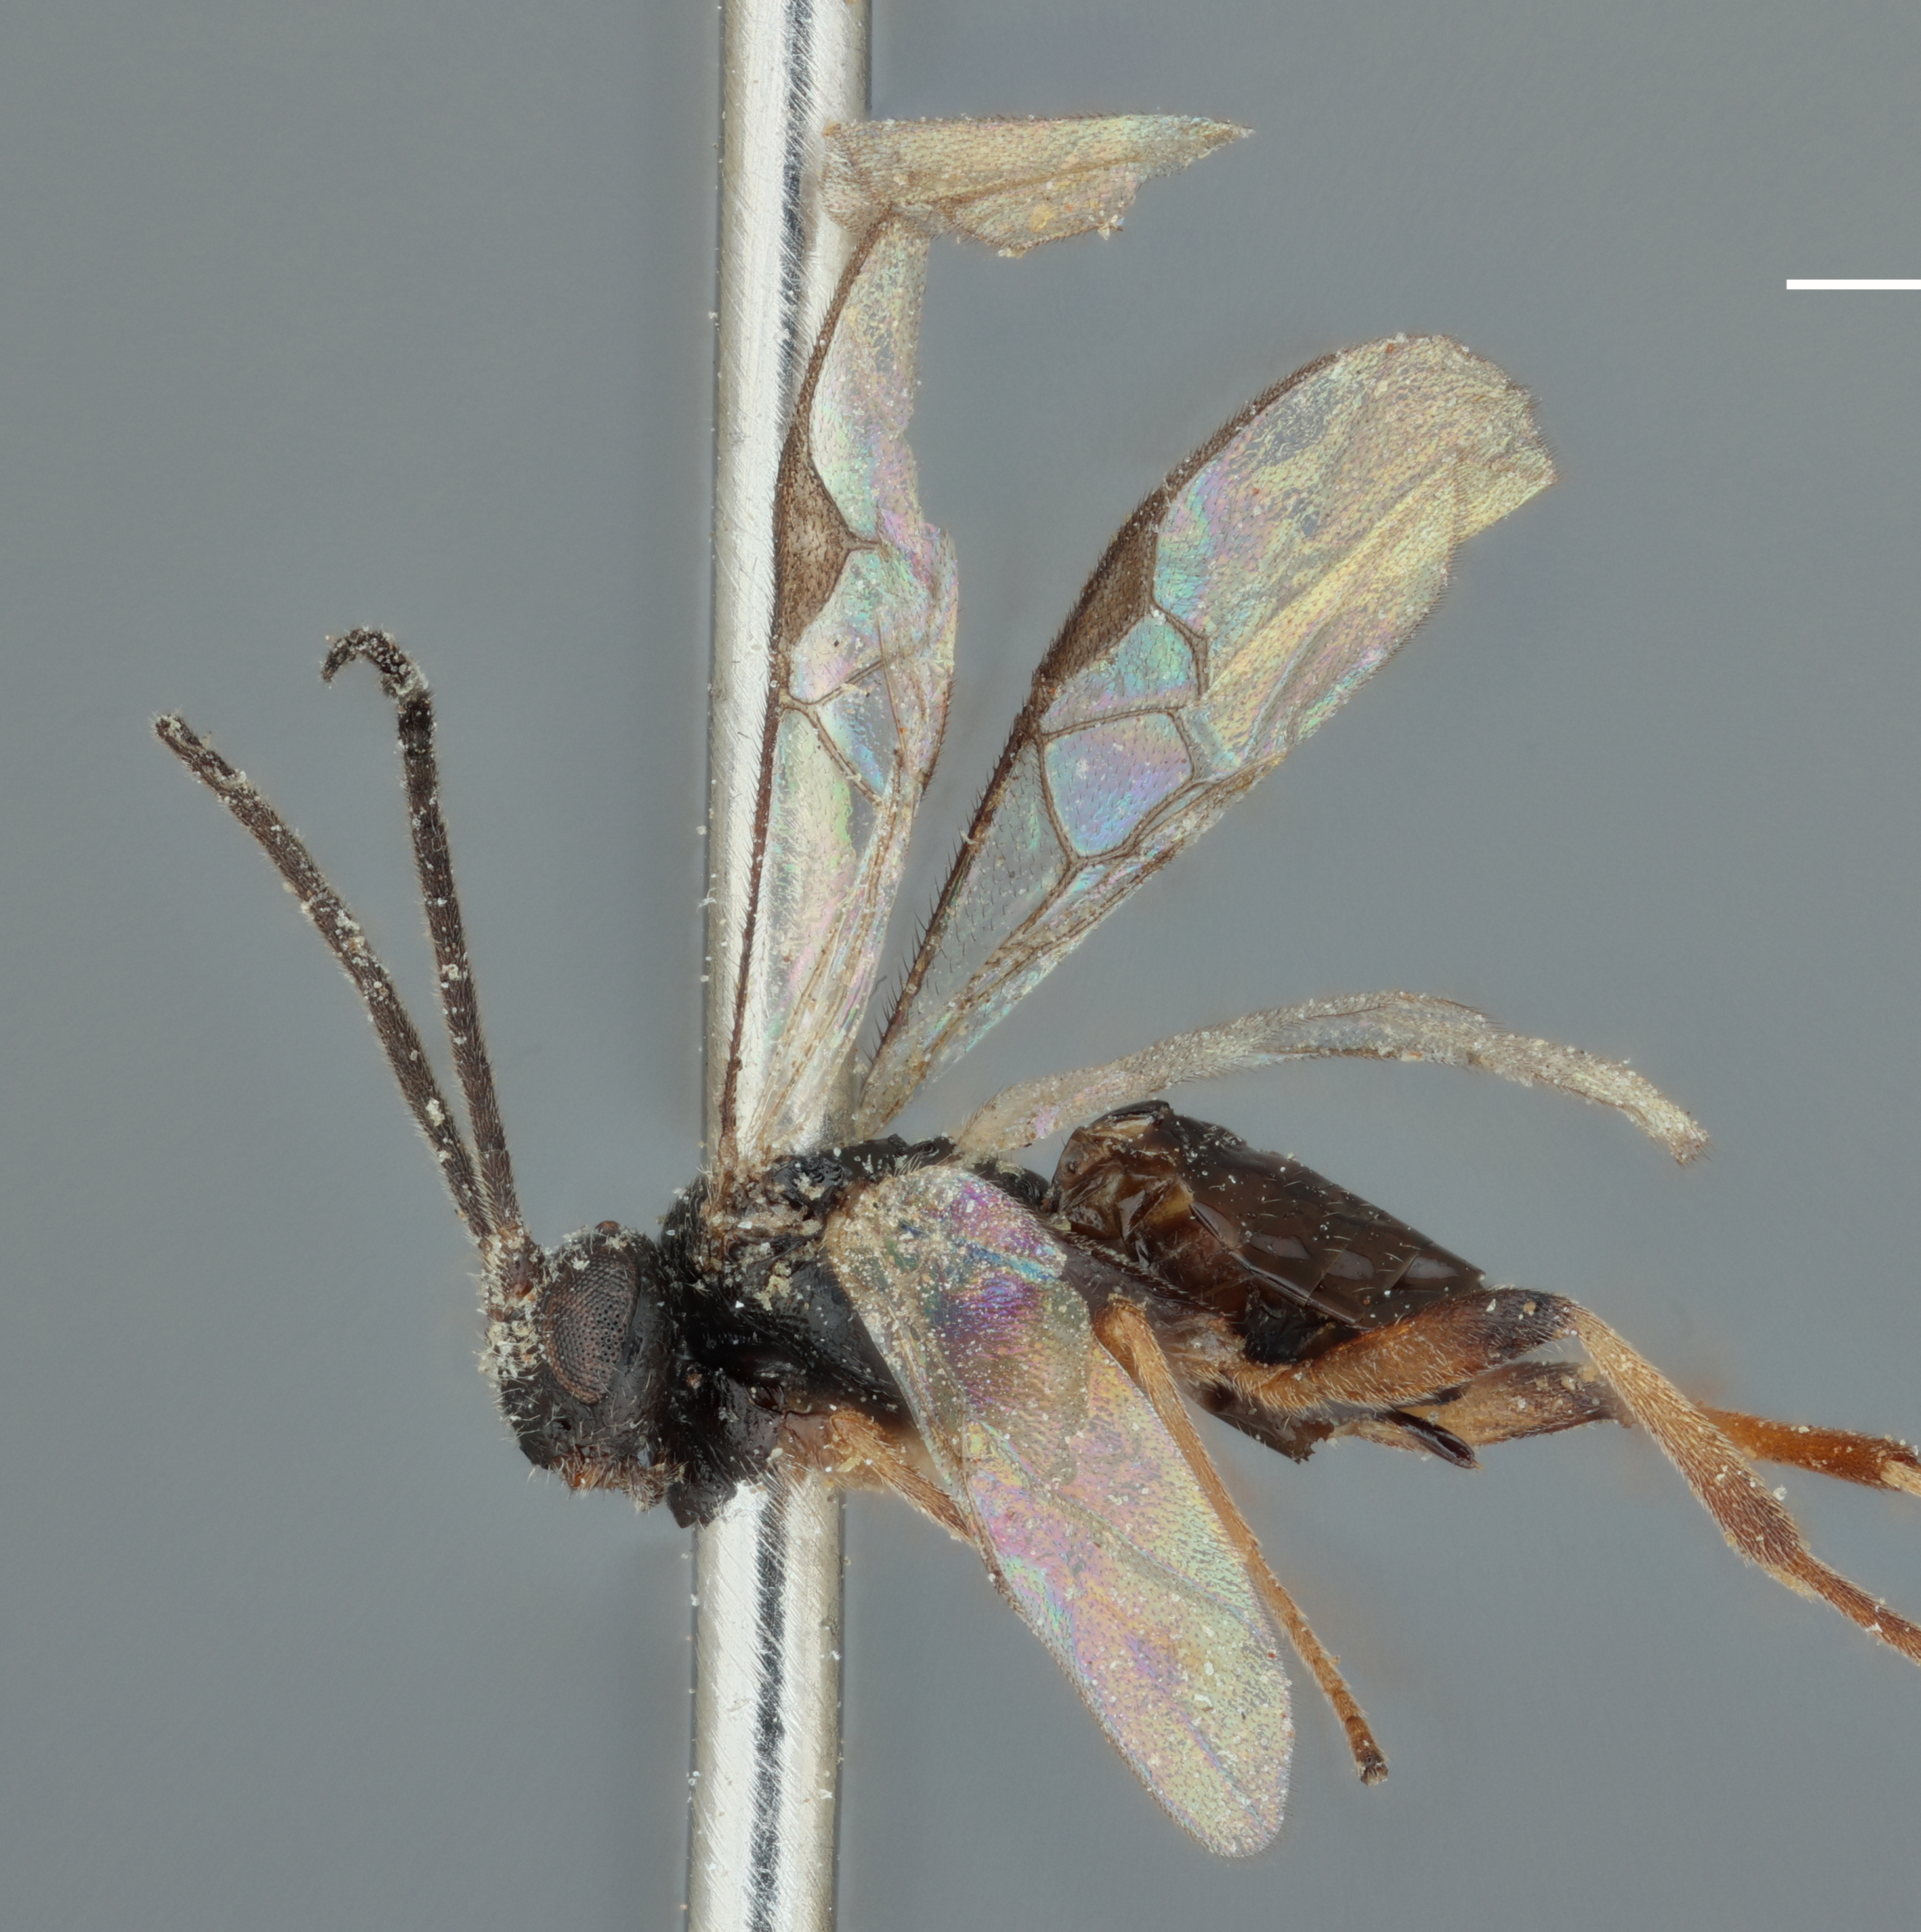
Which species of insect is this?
Glypapanteles agrotivorus
